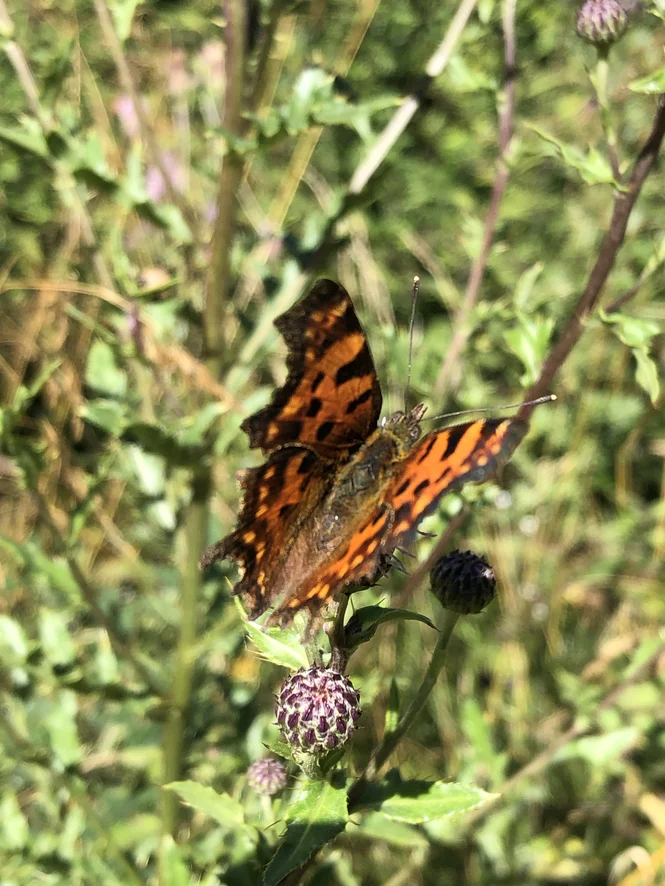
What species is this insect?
Polygonia c-album
